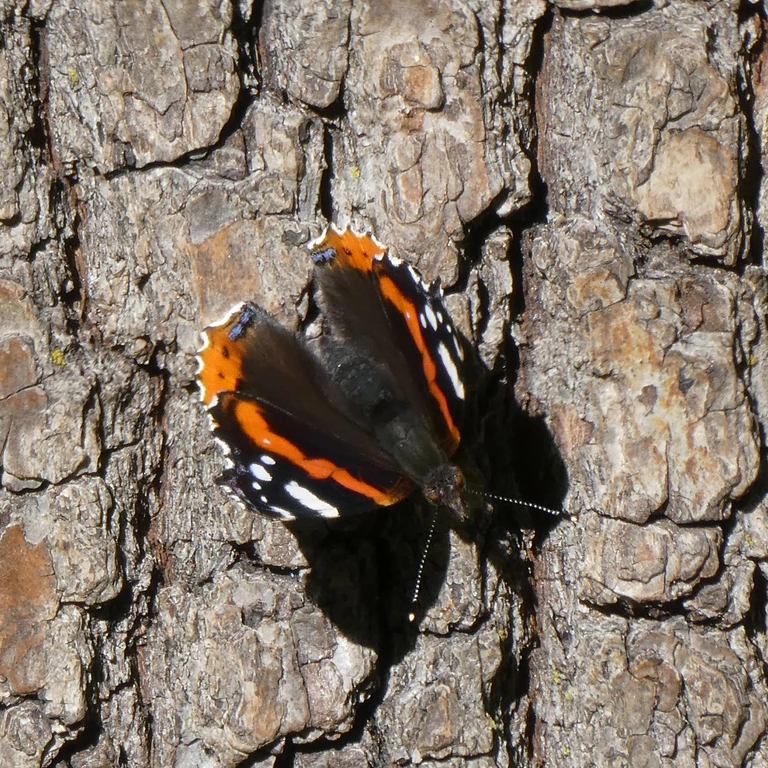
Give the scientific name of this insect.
Vanessa atalanta
